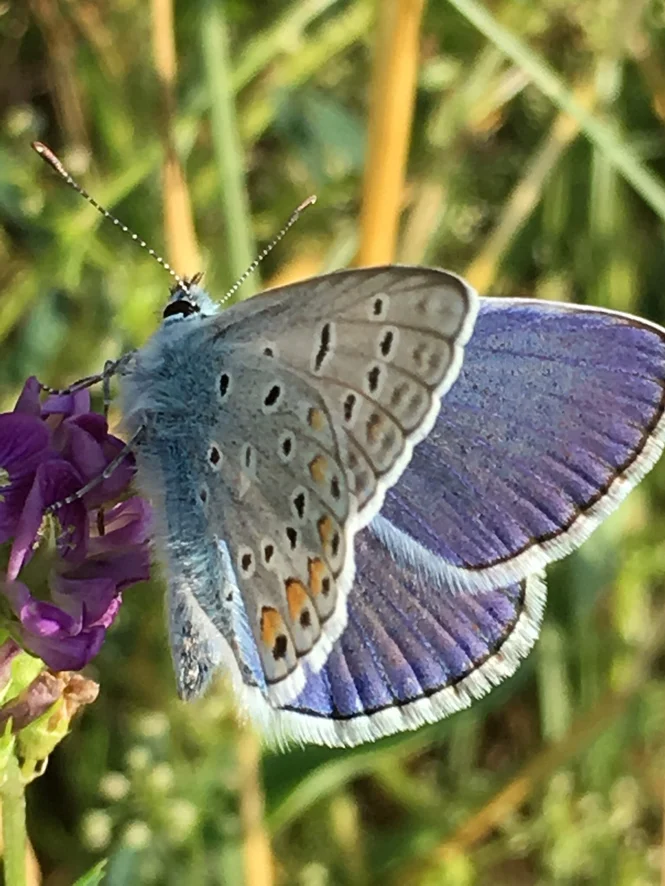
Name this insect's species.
Polyommatus icarus
